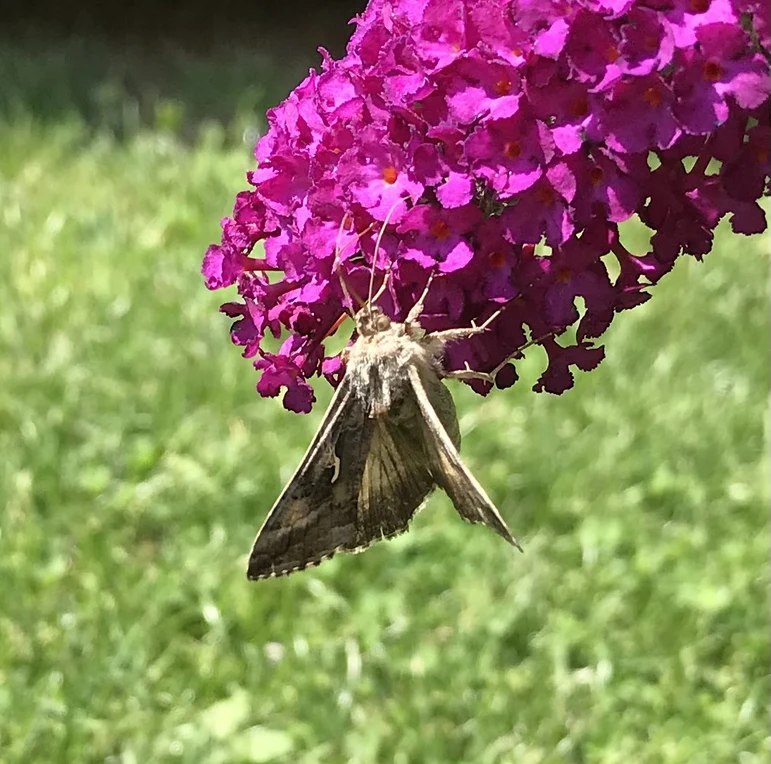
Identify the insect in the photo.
Autographa gamma
